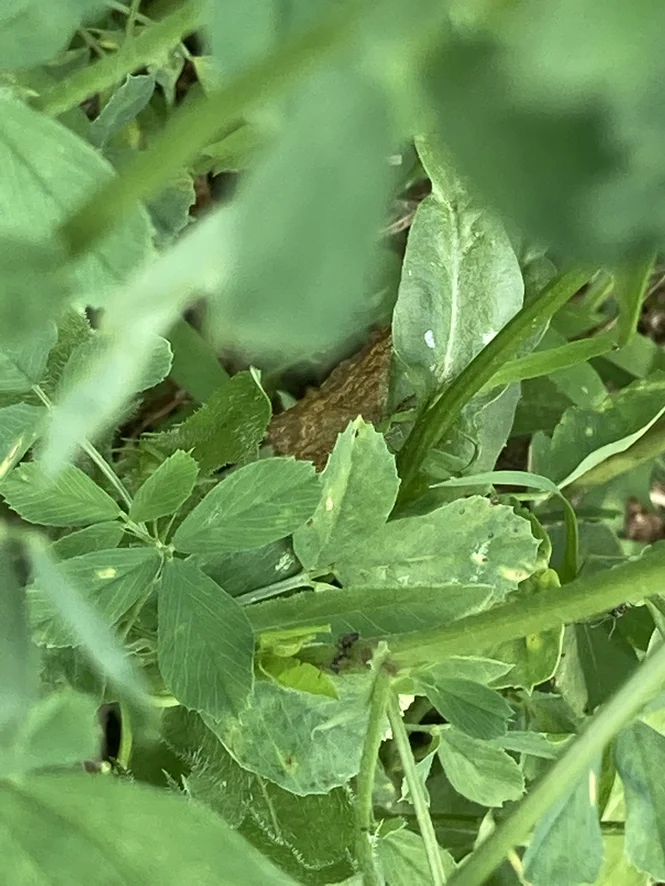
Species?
Ematurga atomaria
